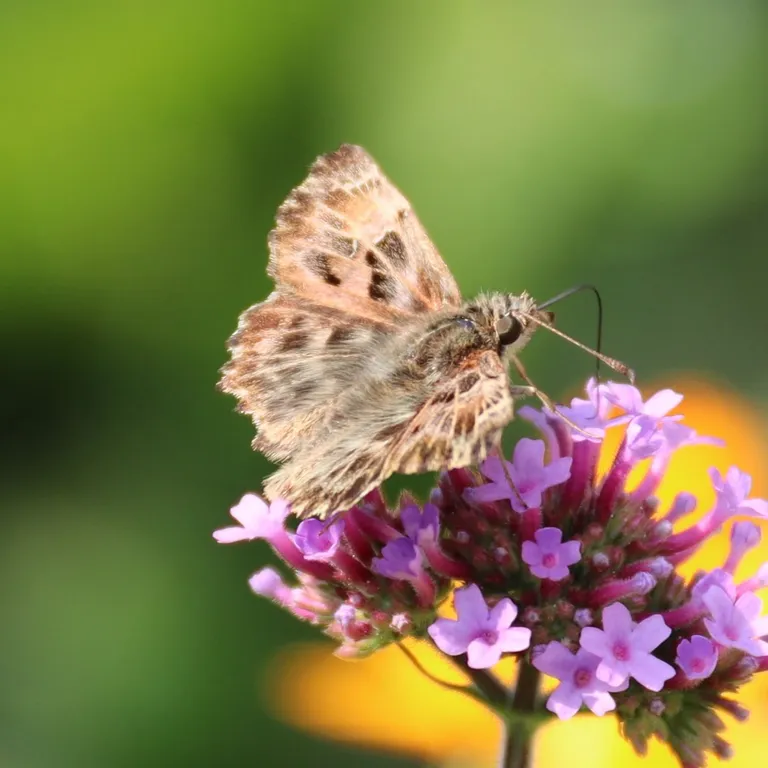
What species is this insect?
Carcharodus alceae
